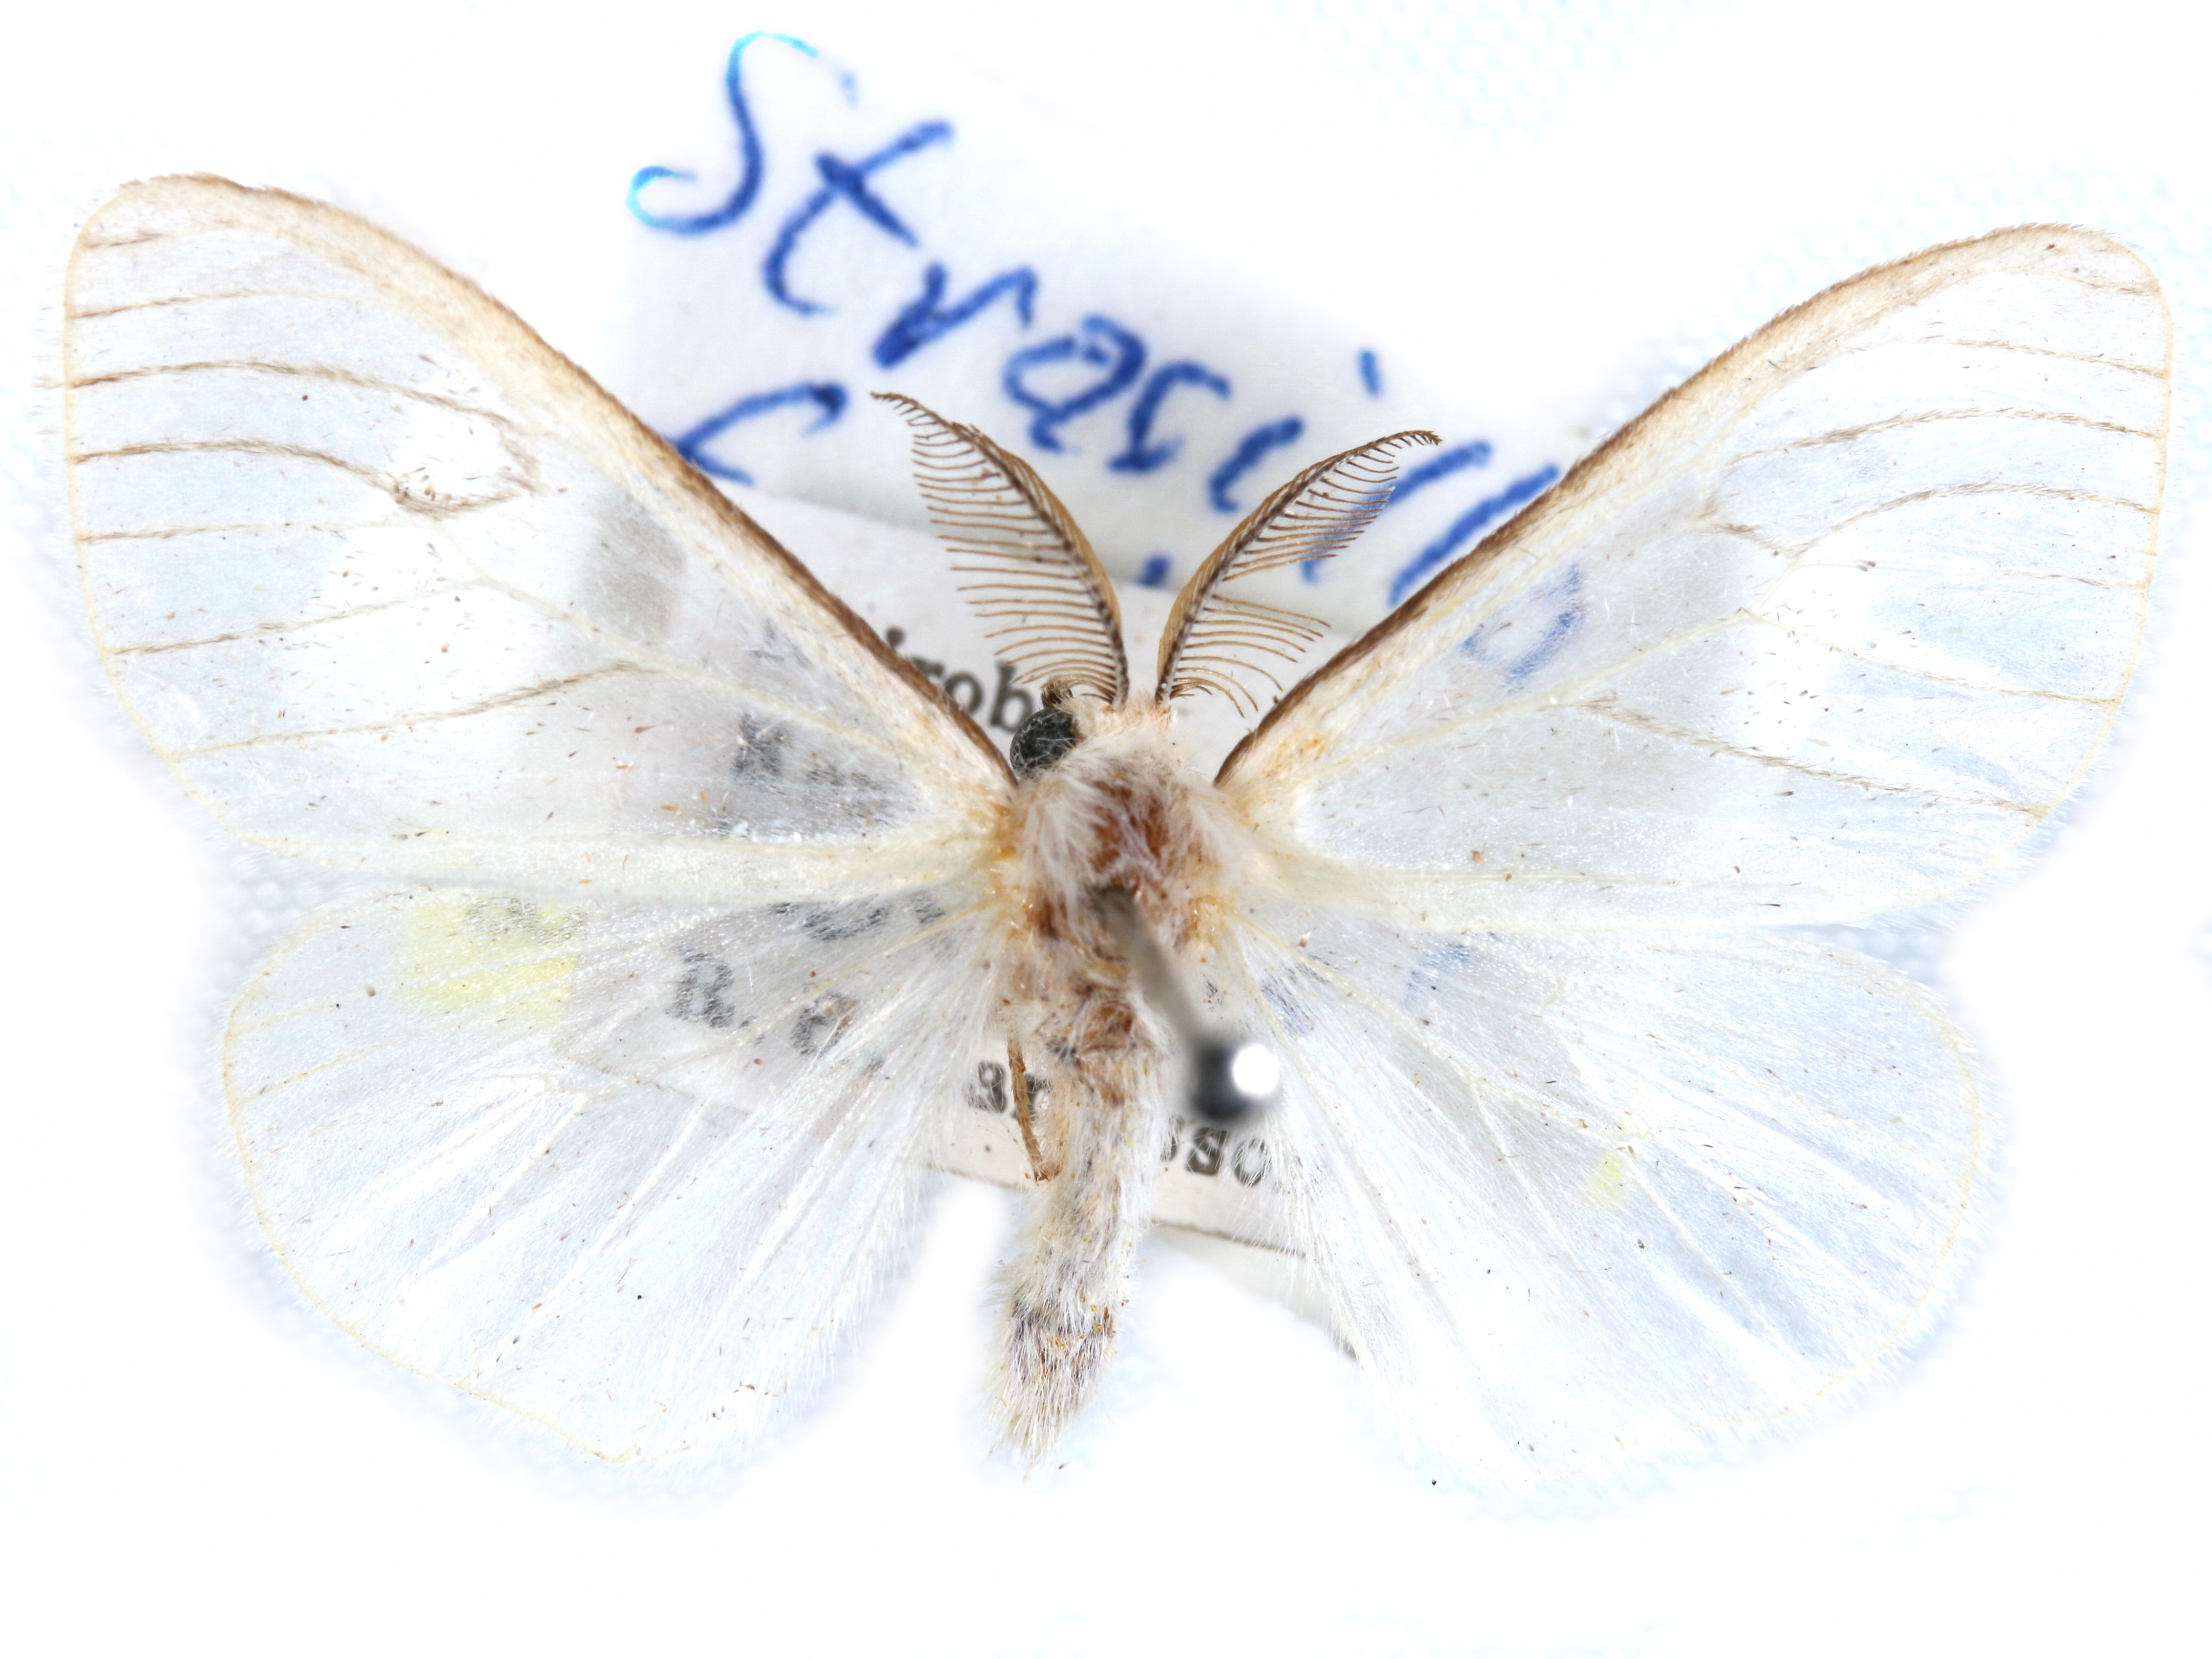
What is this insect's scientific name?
Stracilla fowleri
